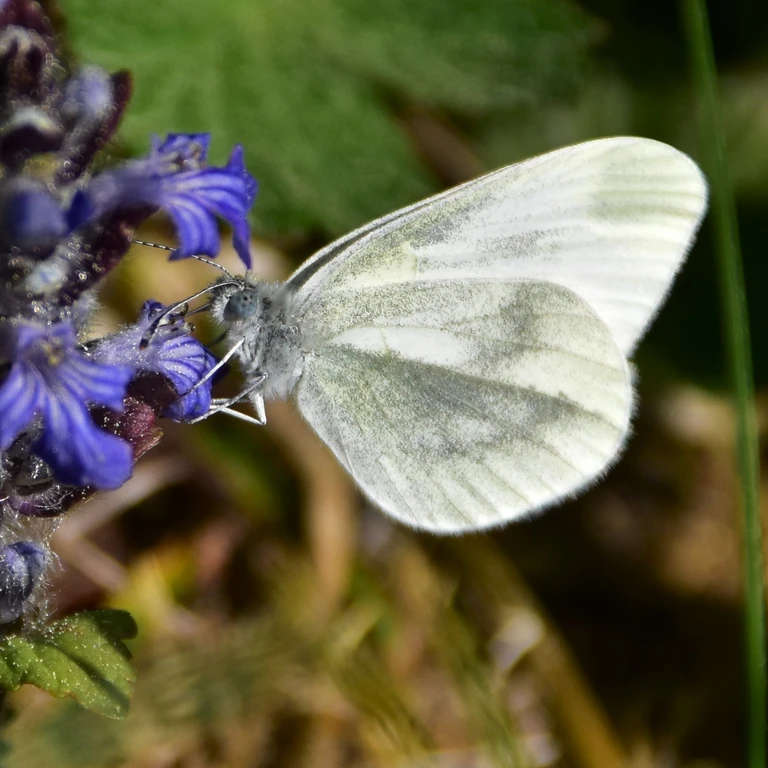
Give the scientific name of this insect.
Leptidea sinapis/juvernica
